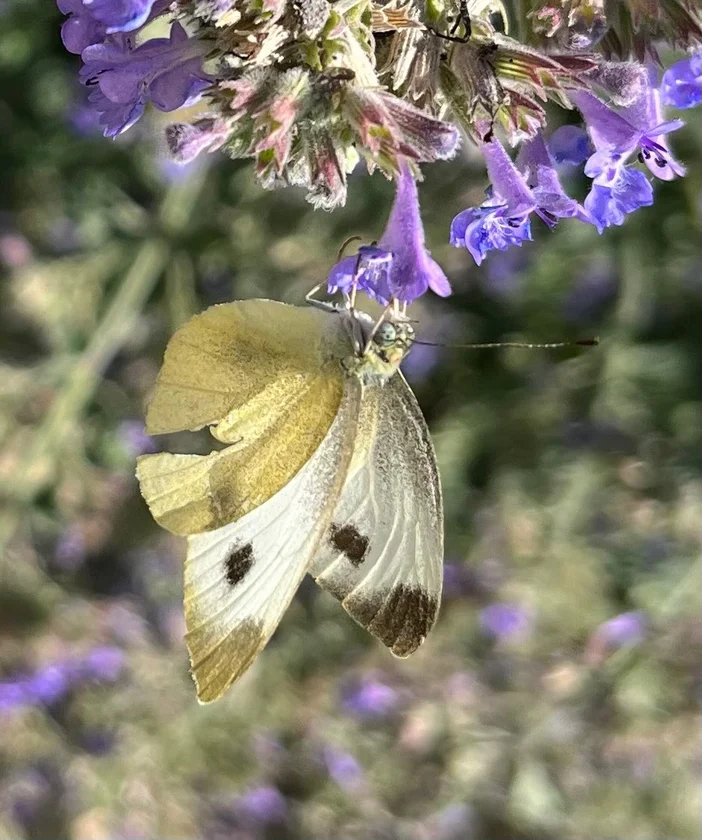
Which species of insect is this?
Pieris mannii
